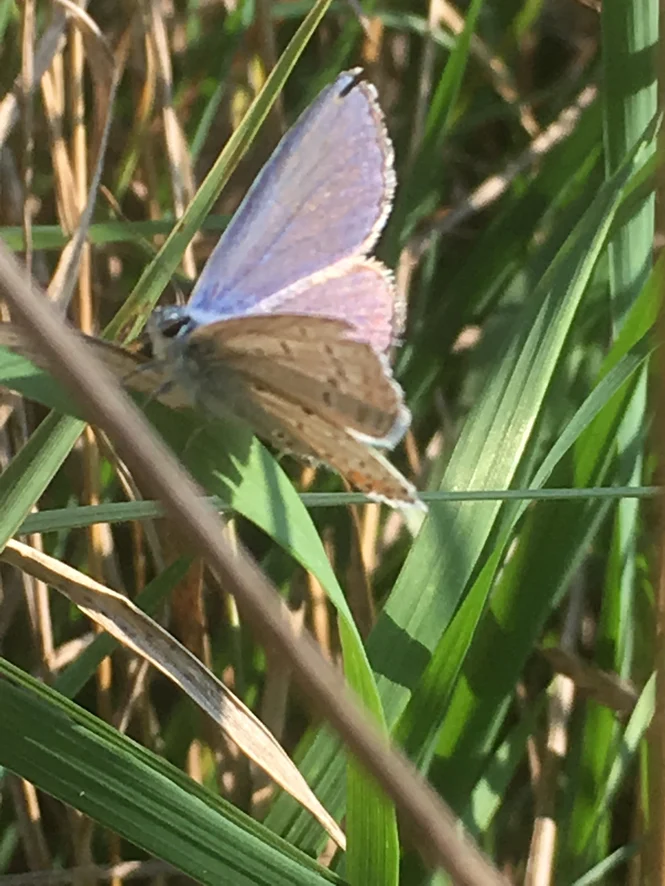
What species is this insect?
Polyommatus icarus
